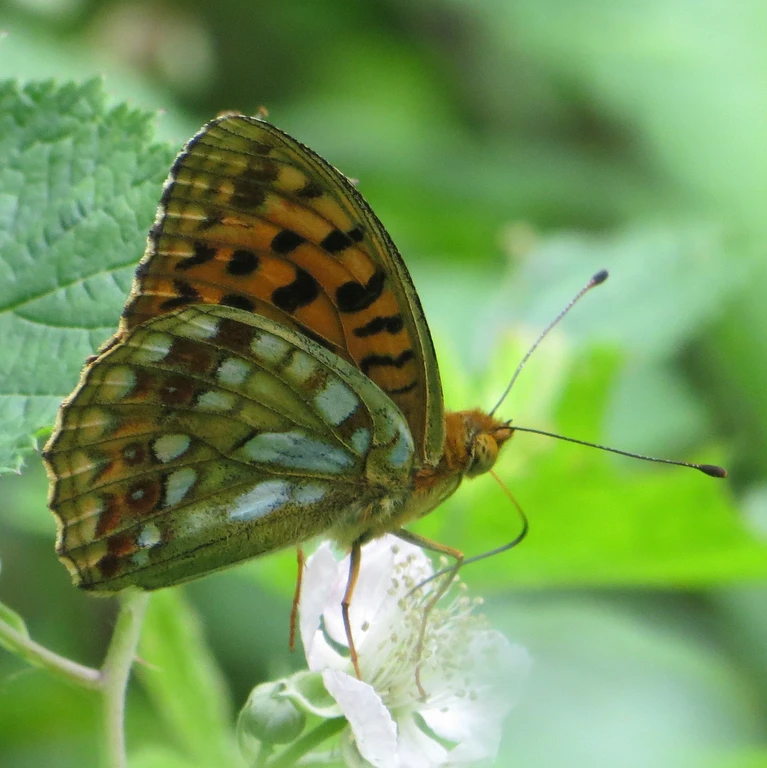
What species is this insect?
Fabriciana adippe
